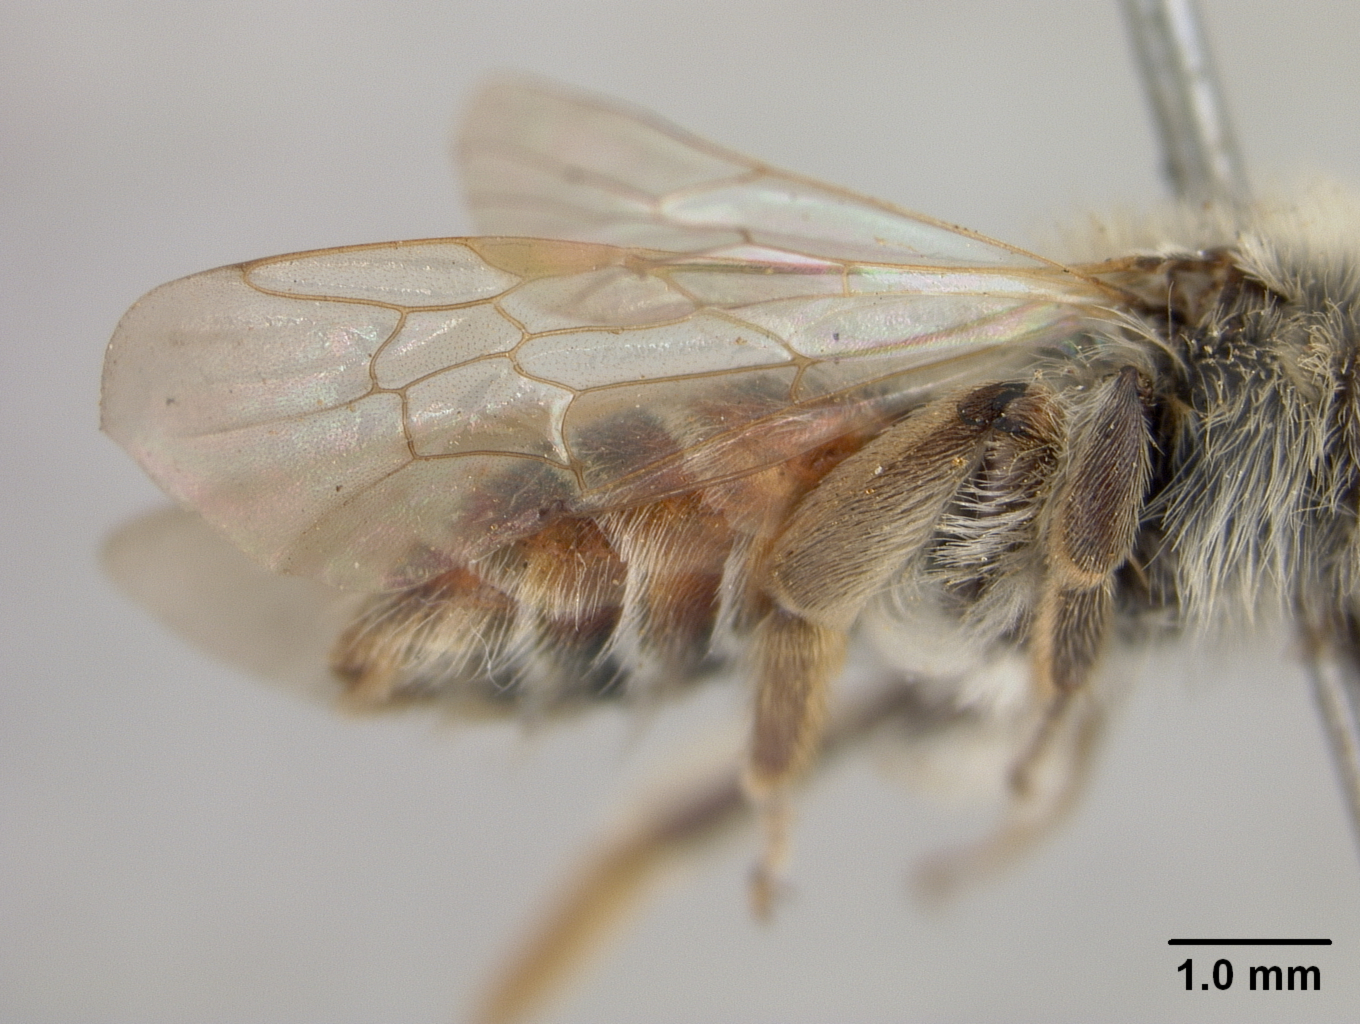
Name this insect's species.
Panurgus rufocincta
